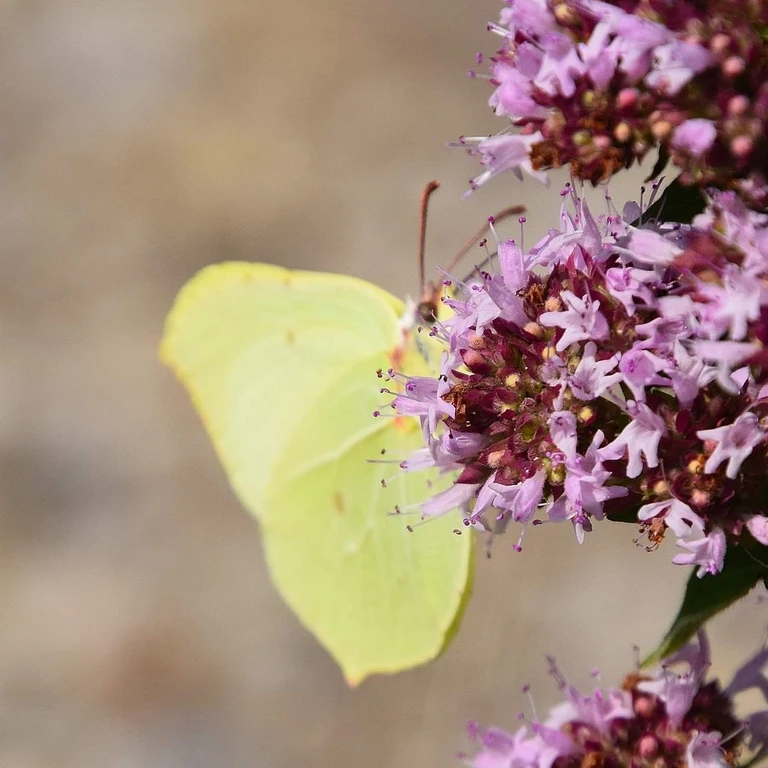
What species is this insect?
Gonepteryx rhamni
